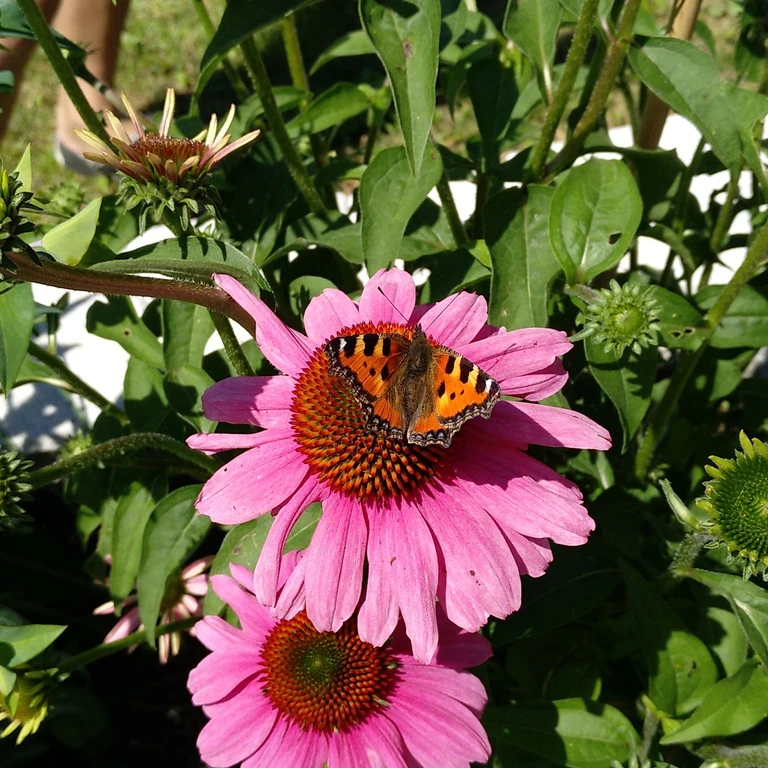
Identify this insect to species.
Aglais urticae
